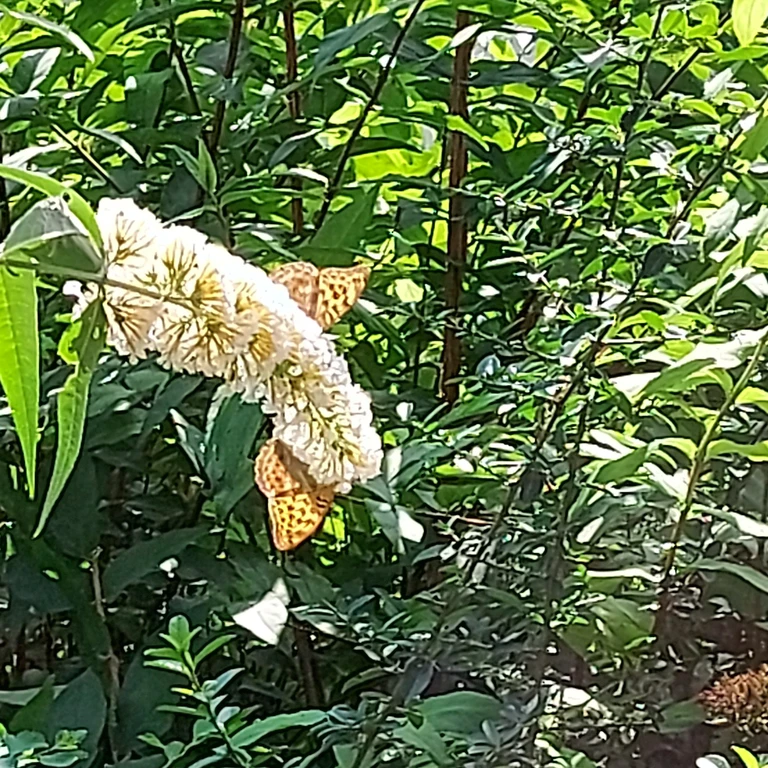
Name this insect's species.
Argynnis paphia
